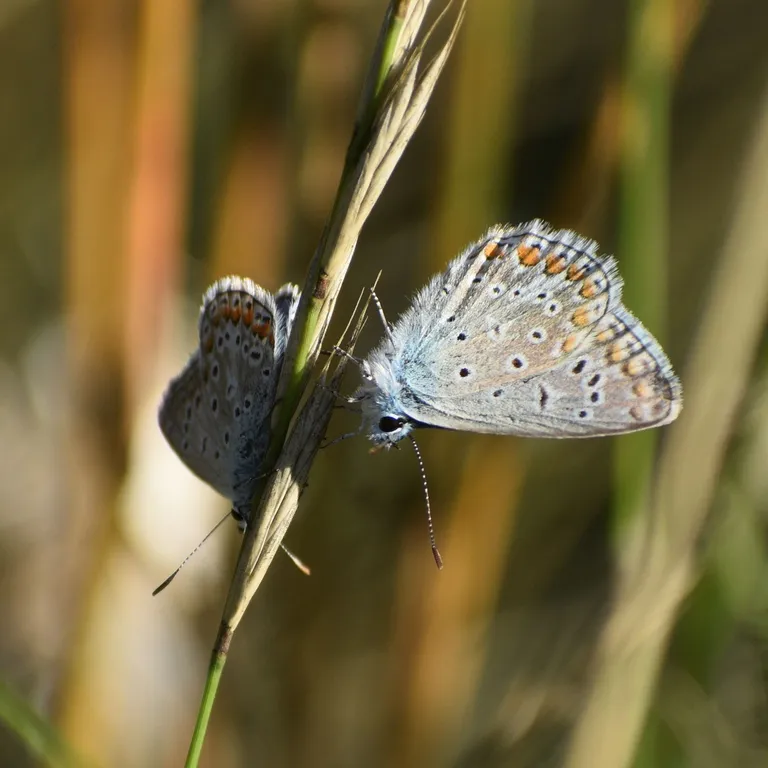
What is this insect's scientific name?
Polyommatus icarus
